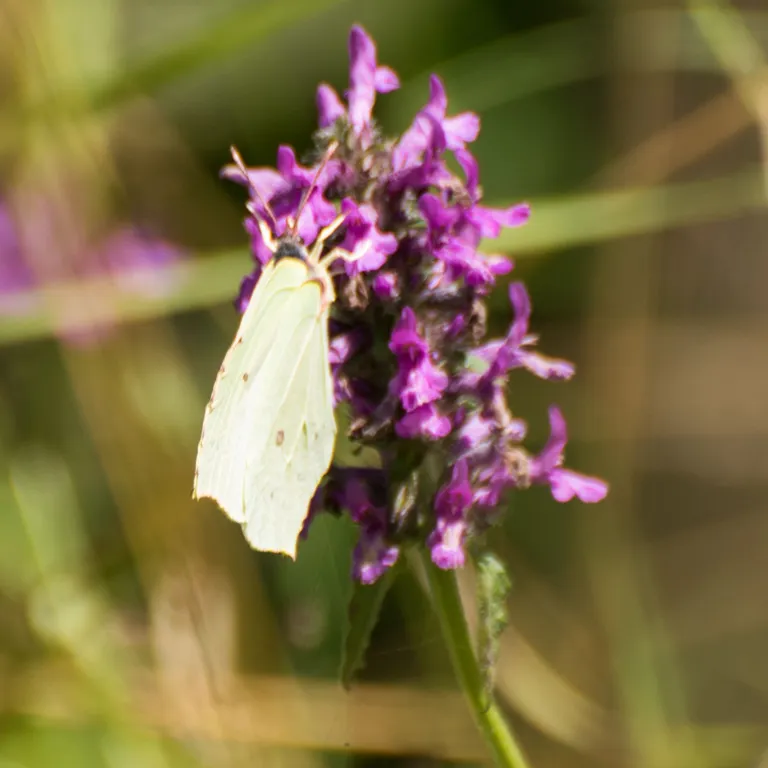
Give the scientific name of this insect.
Gonepteryx rhamni
